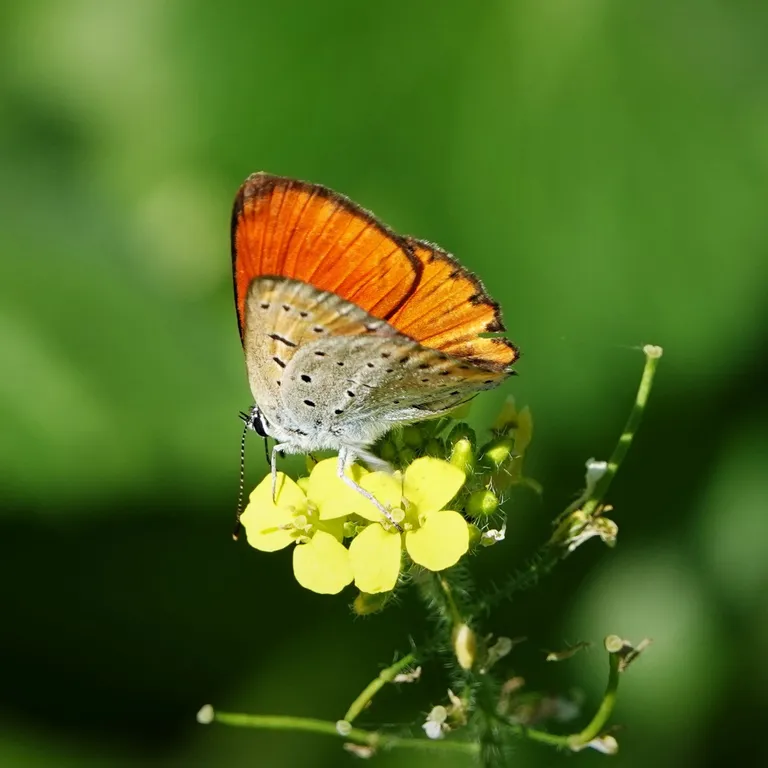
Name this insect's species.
Lycaena dispar
